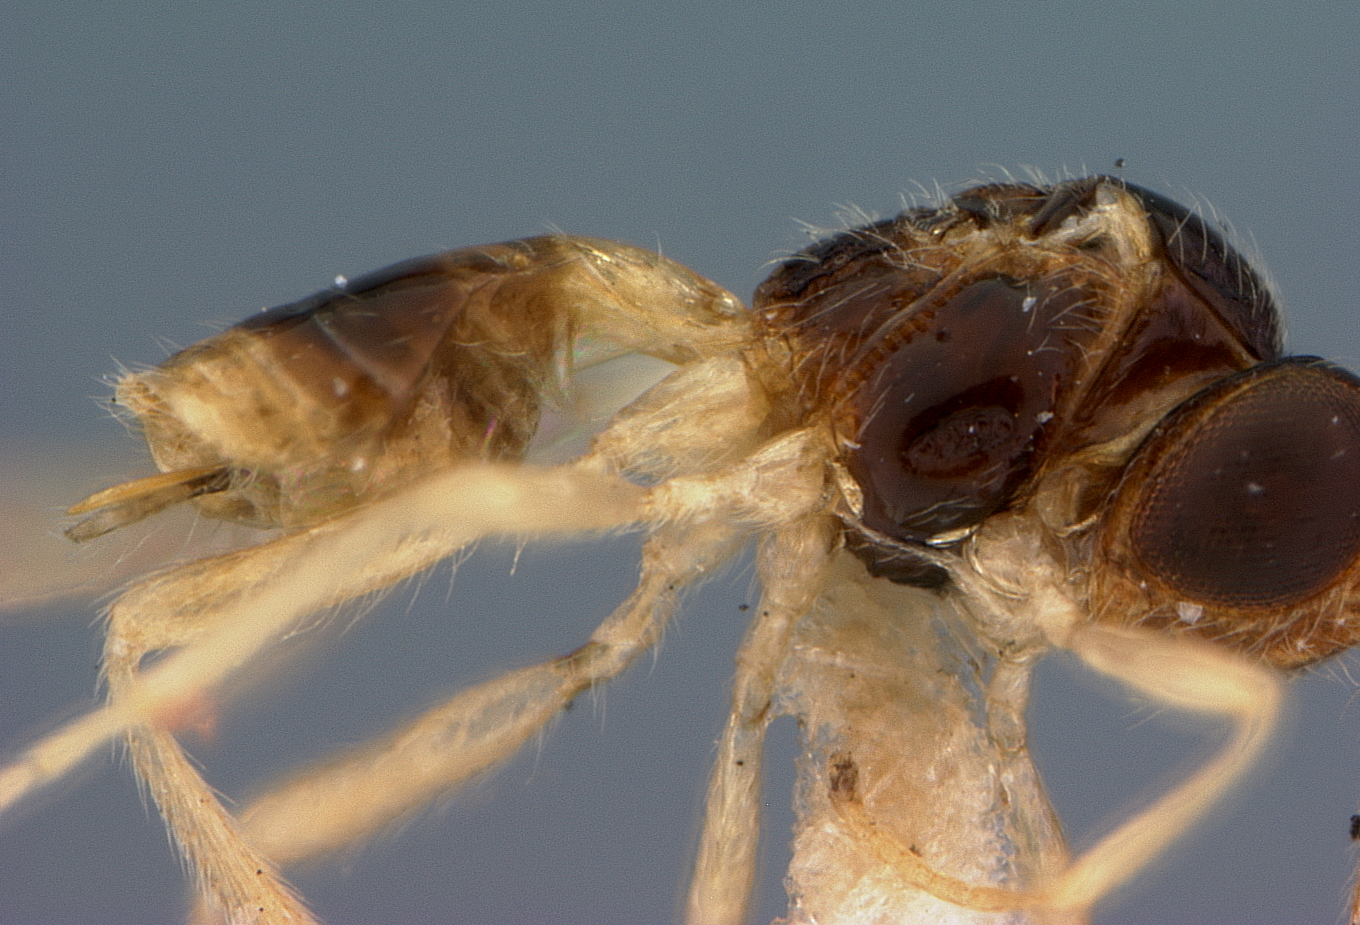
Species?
Neopius inaequalis
